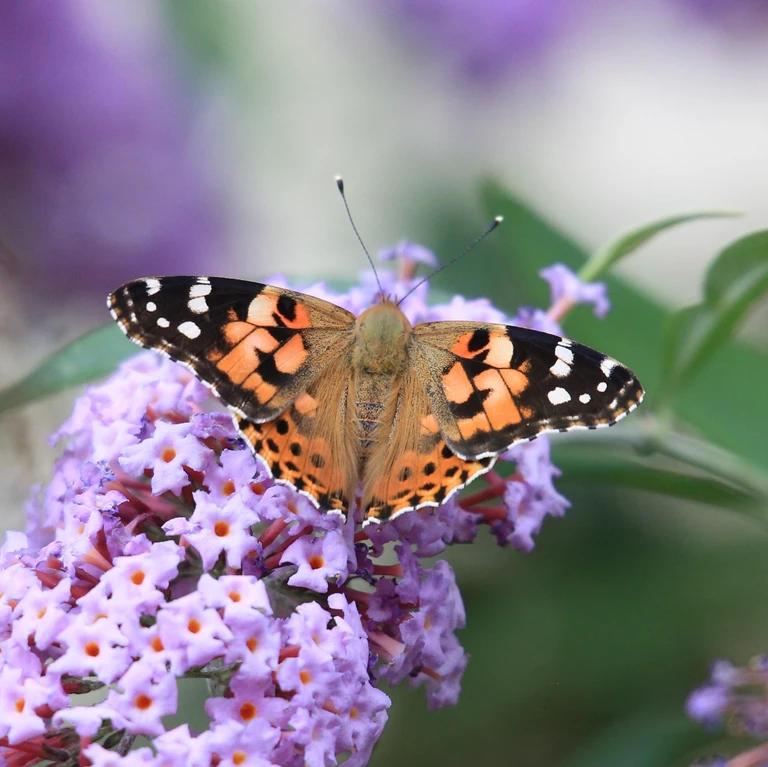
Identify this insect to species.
Vanessa cardui
